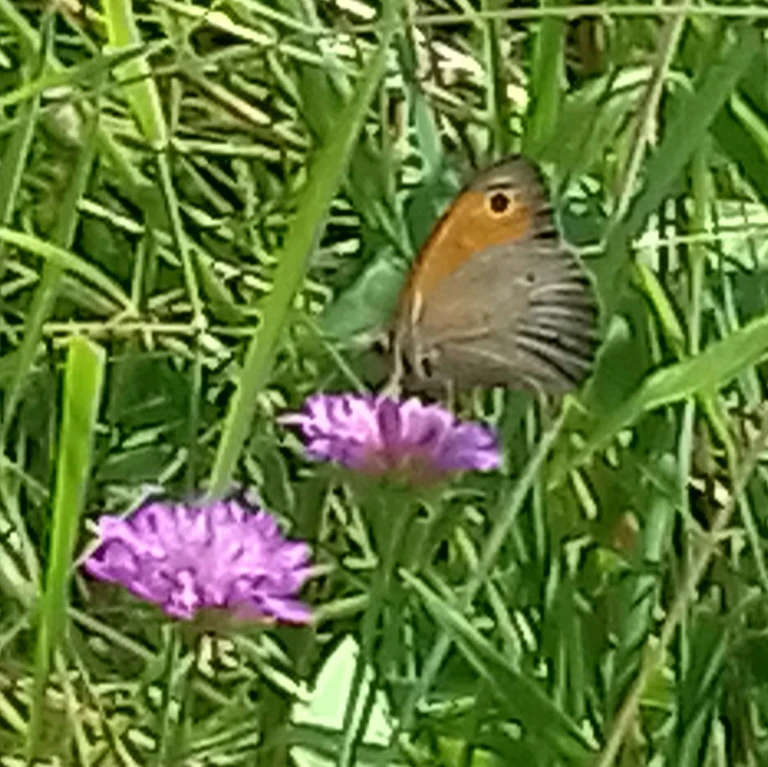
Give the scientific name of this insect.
Maniola jurtina
